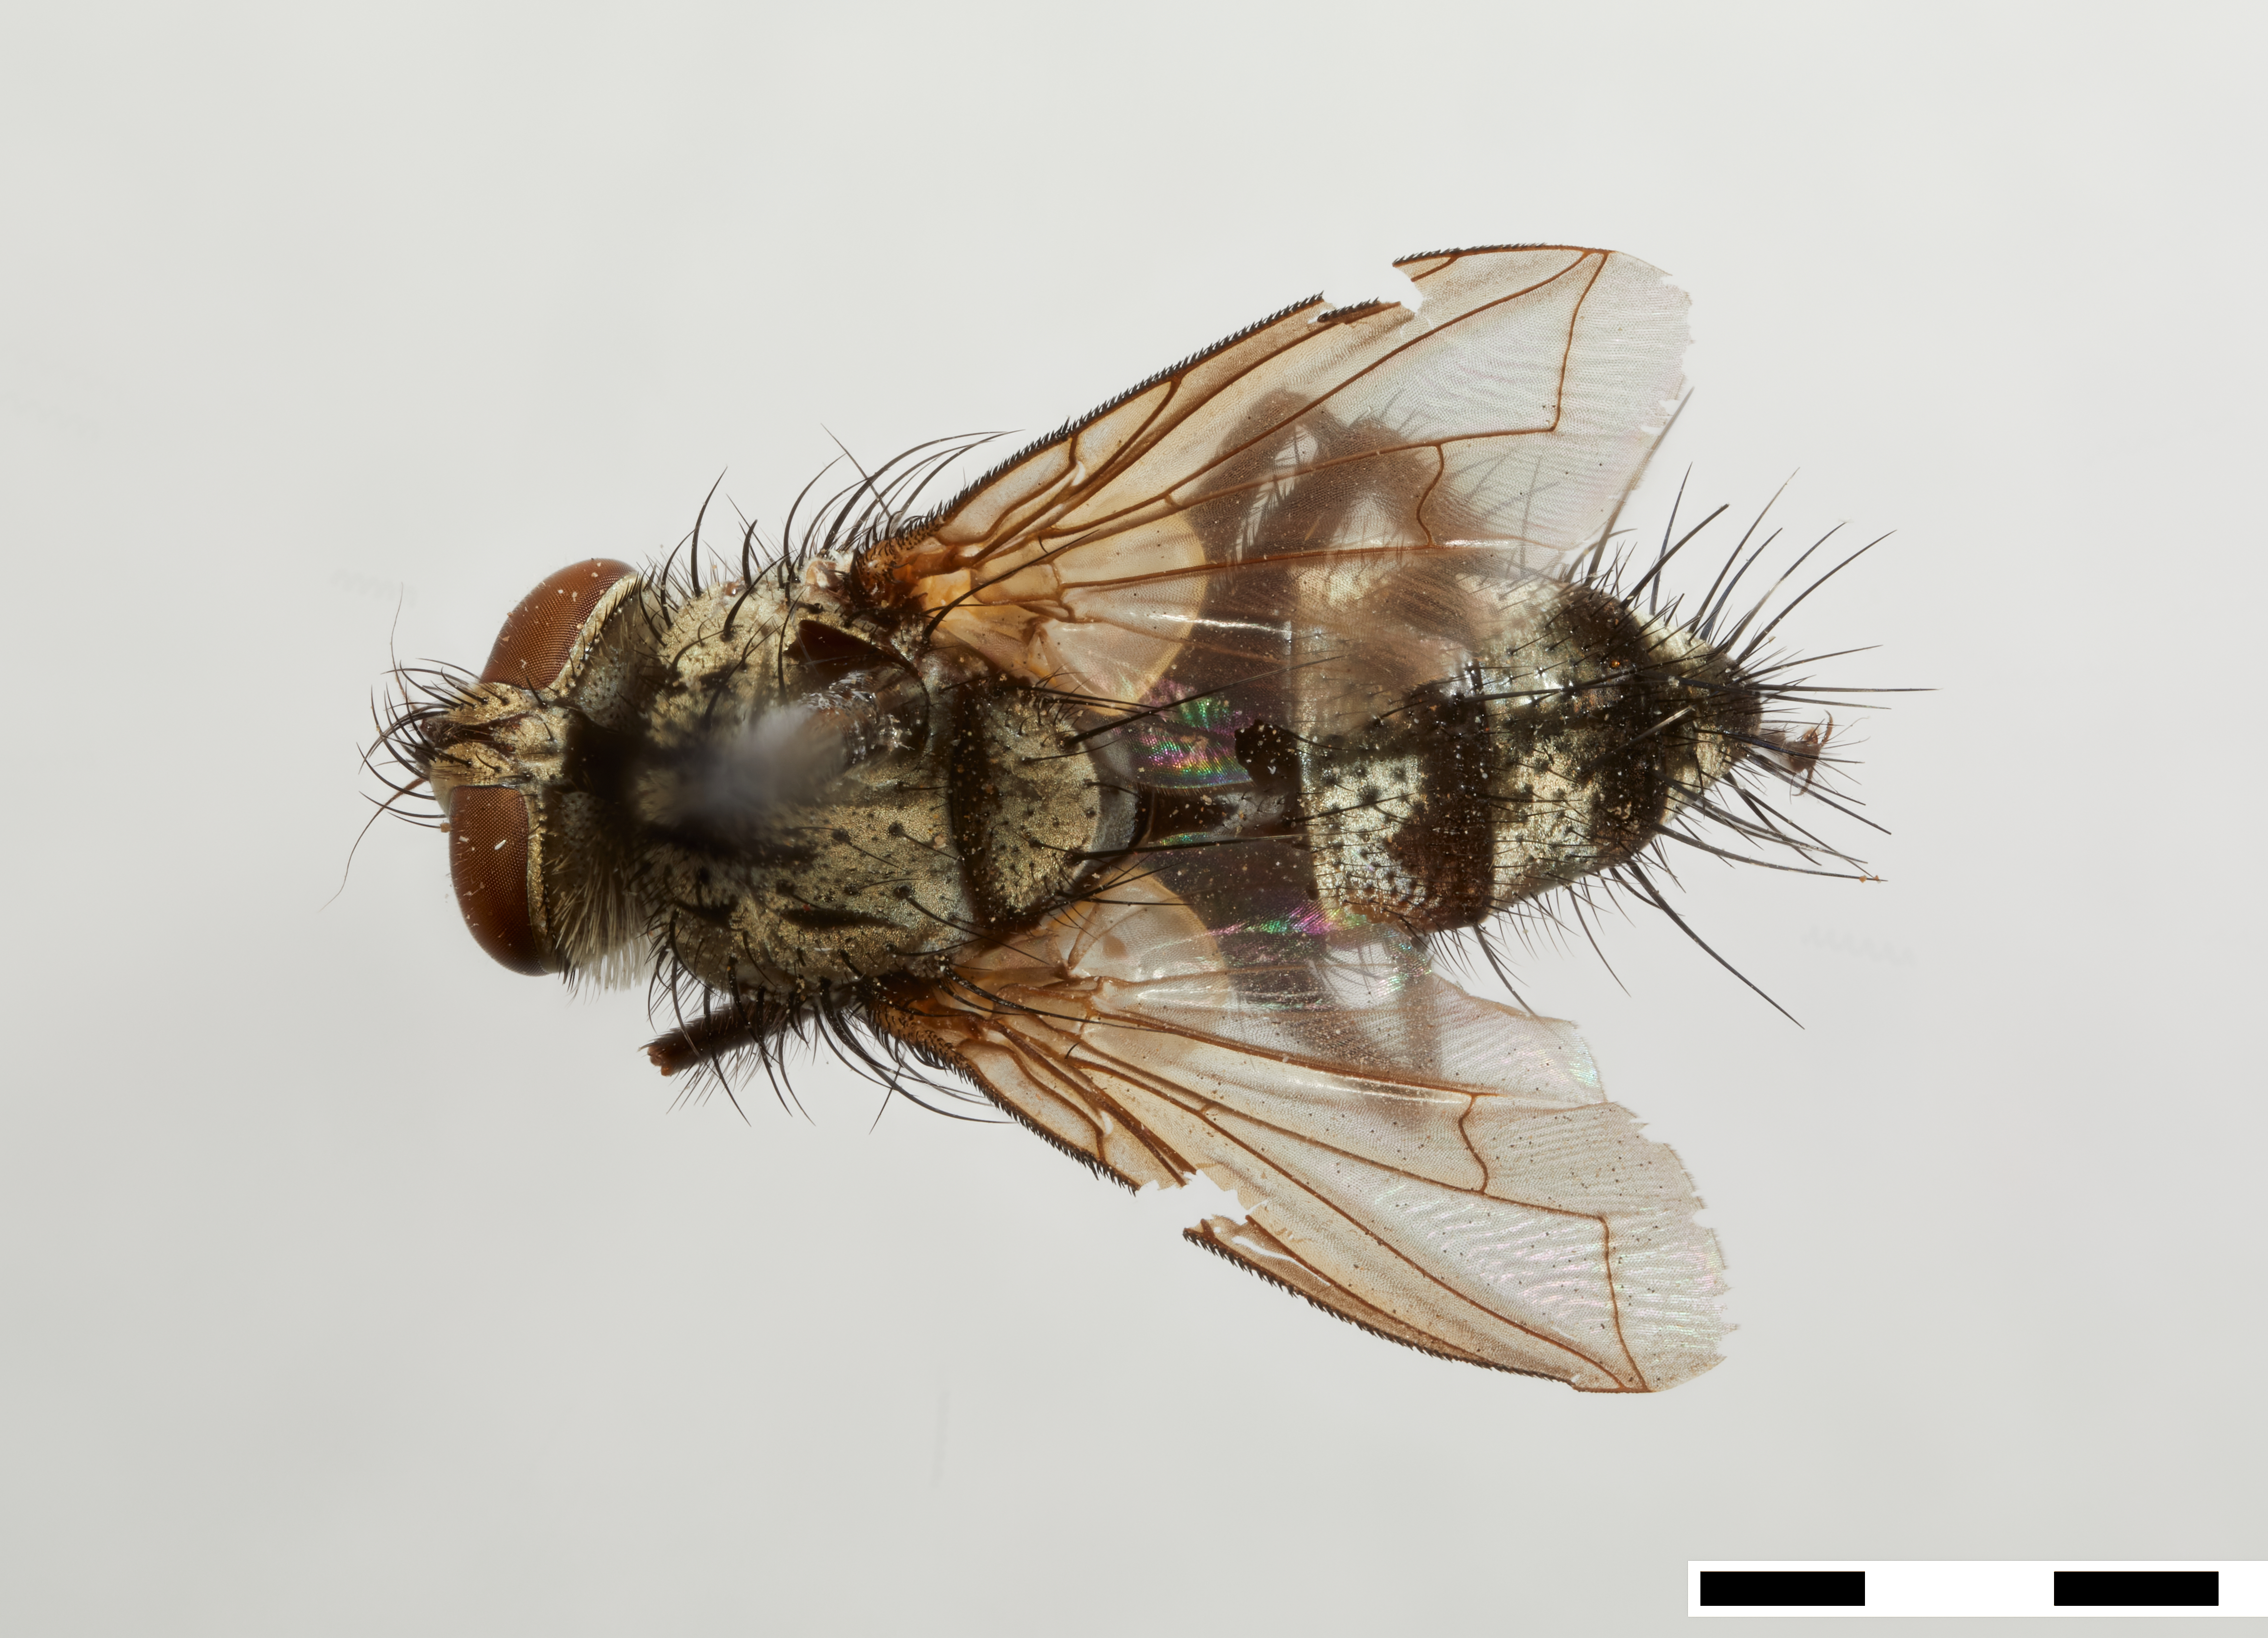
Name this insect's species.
Tinalydella tinensis
